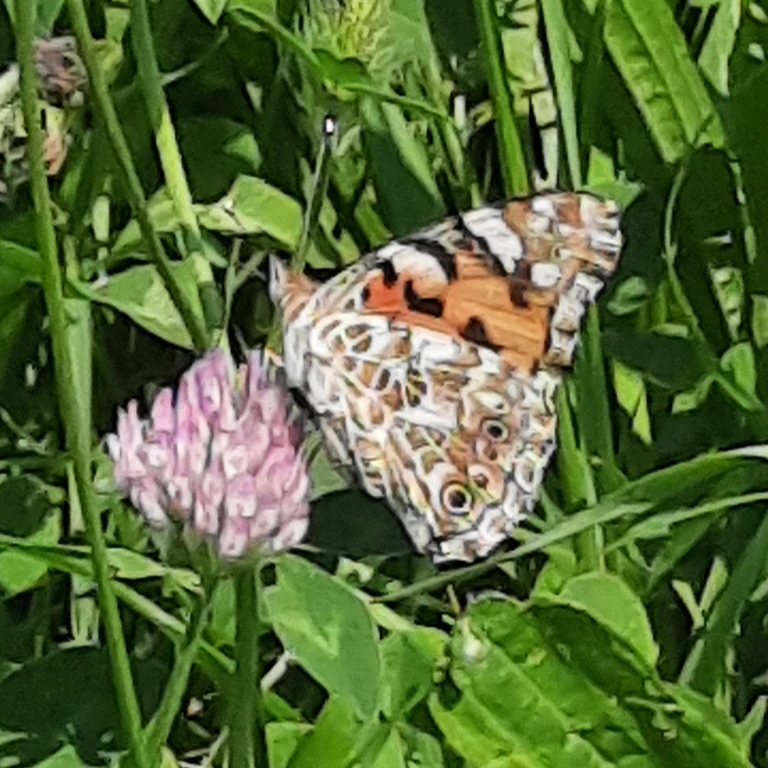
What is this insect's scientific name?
Vanessa cardui
